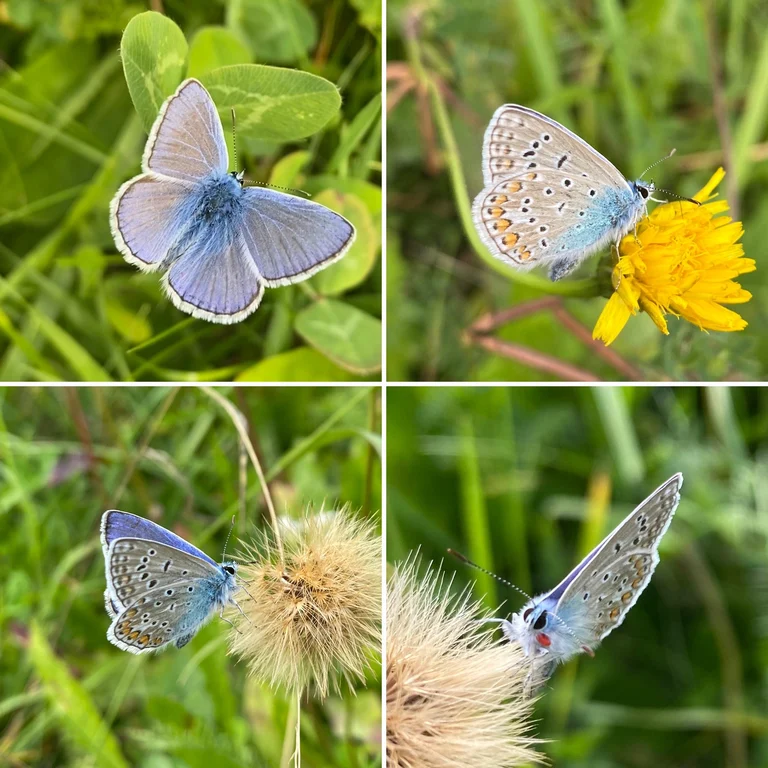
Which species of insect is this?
Polyommatus icarus
